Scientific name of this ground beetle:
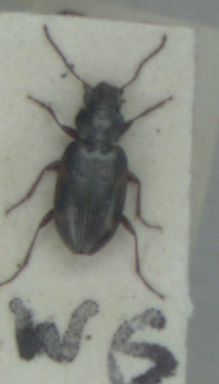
Bembidion varium
